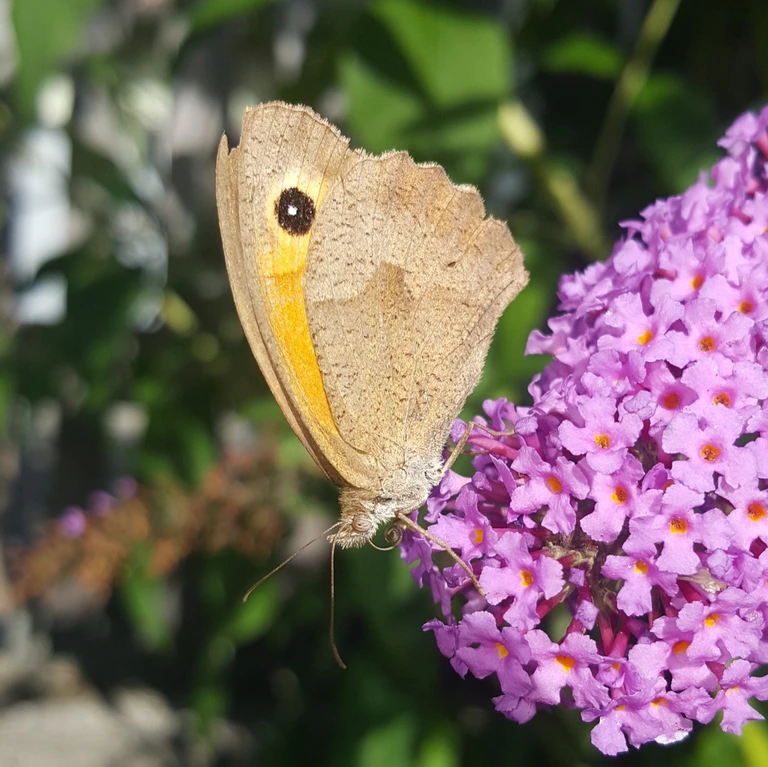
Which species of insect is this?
Maniola jurtina
